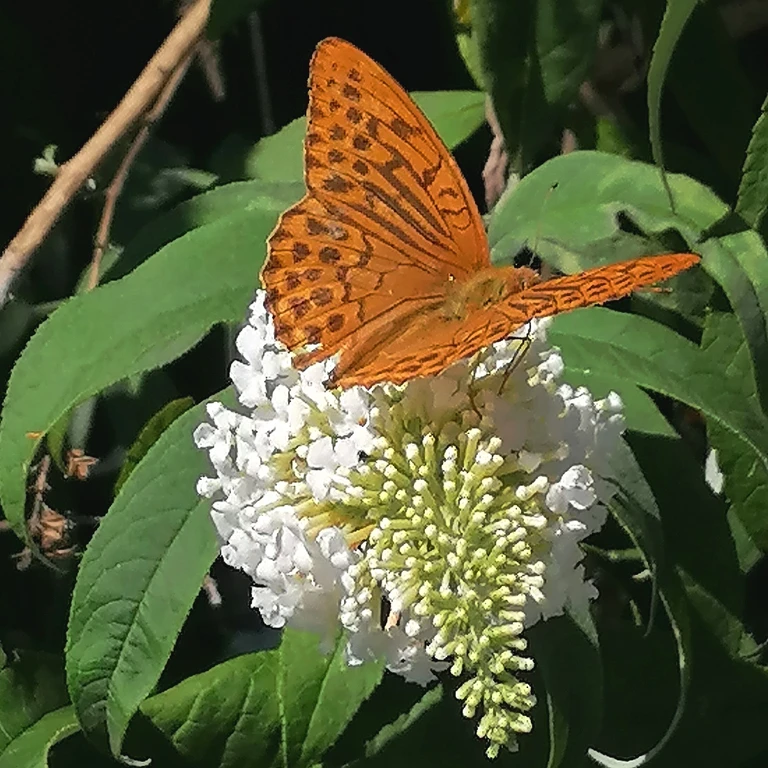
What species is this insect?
Argynnis paphia
